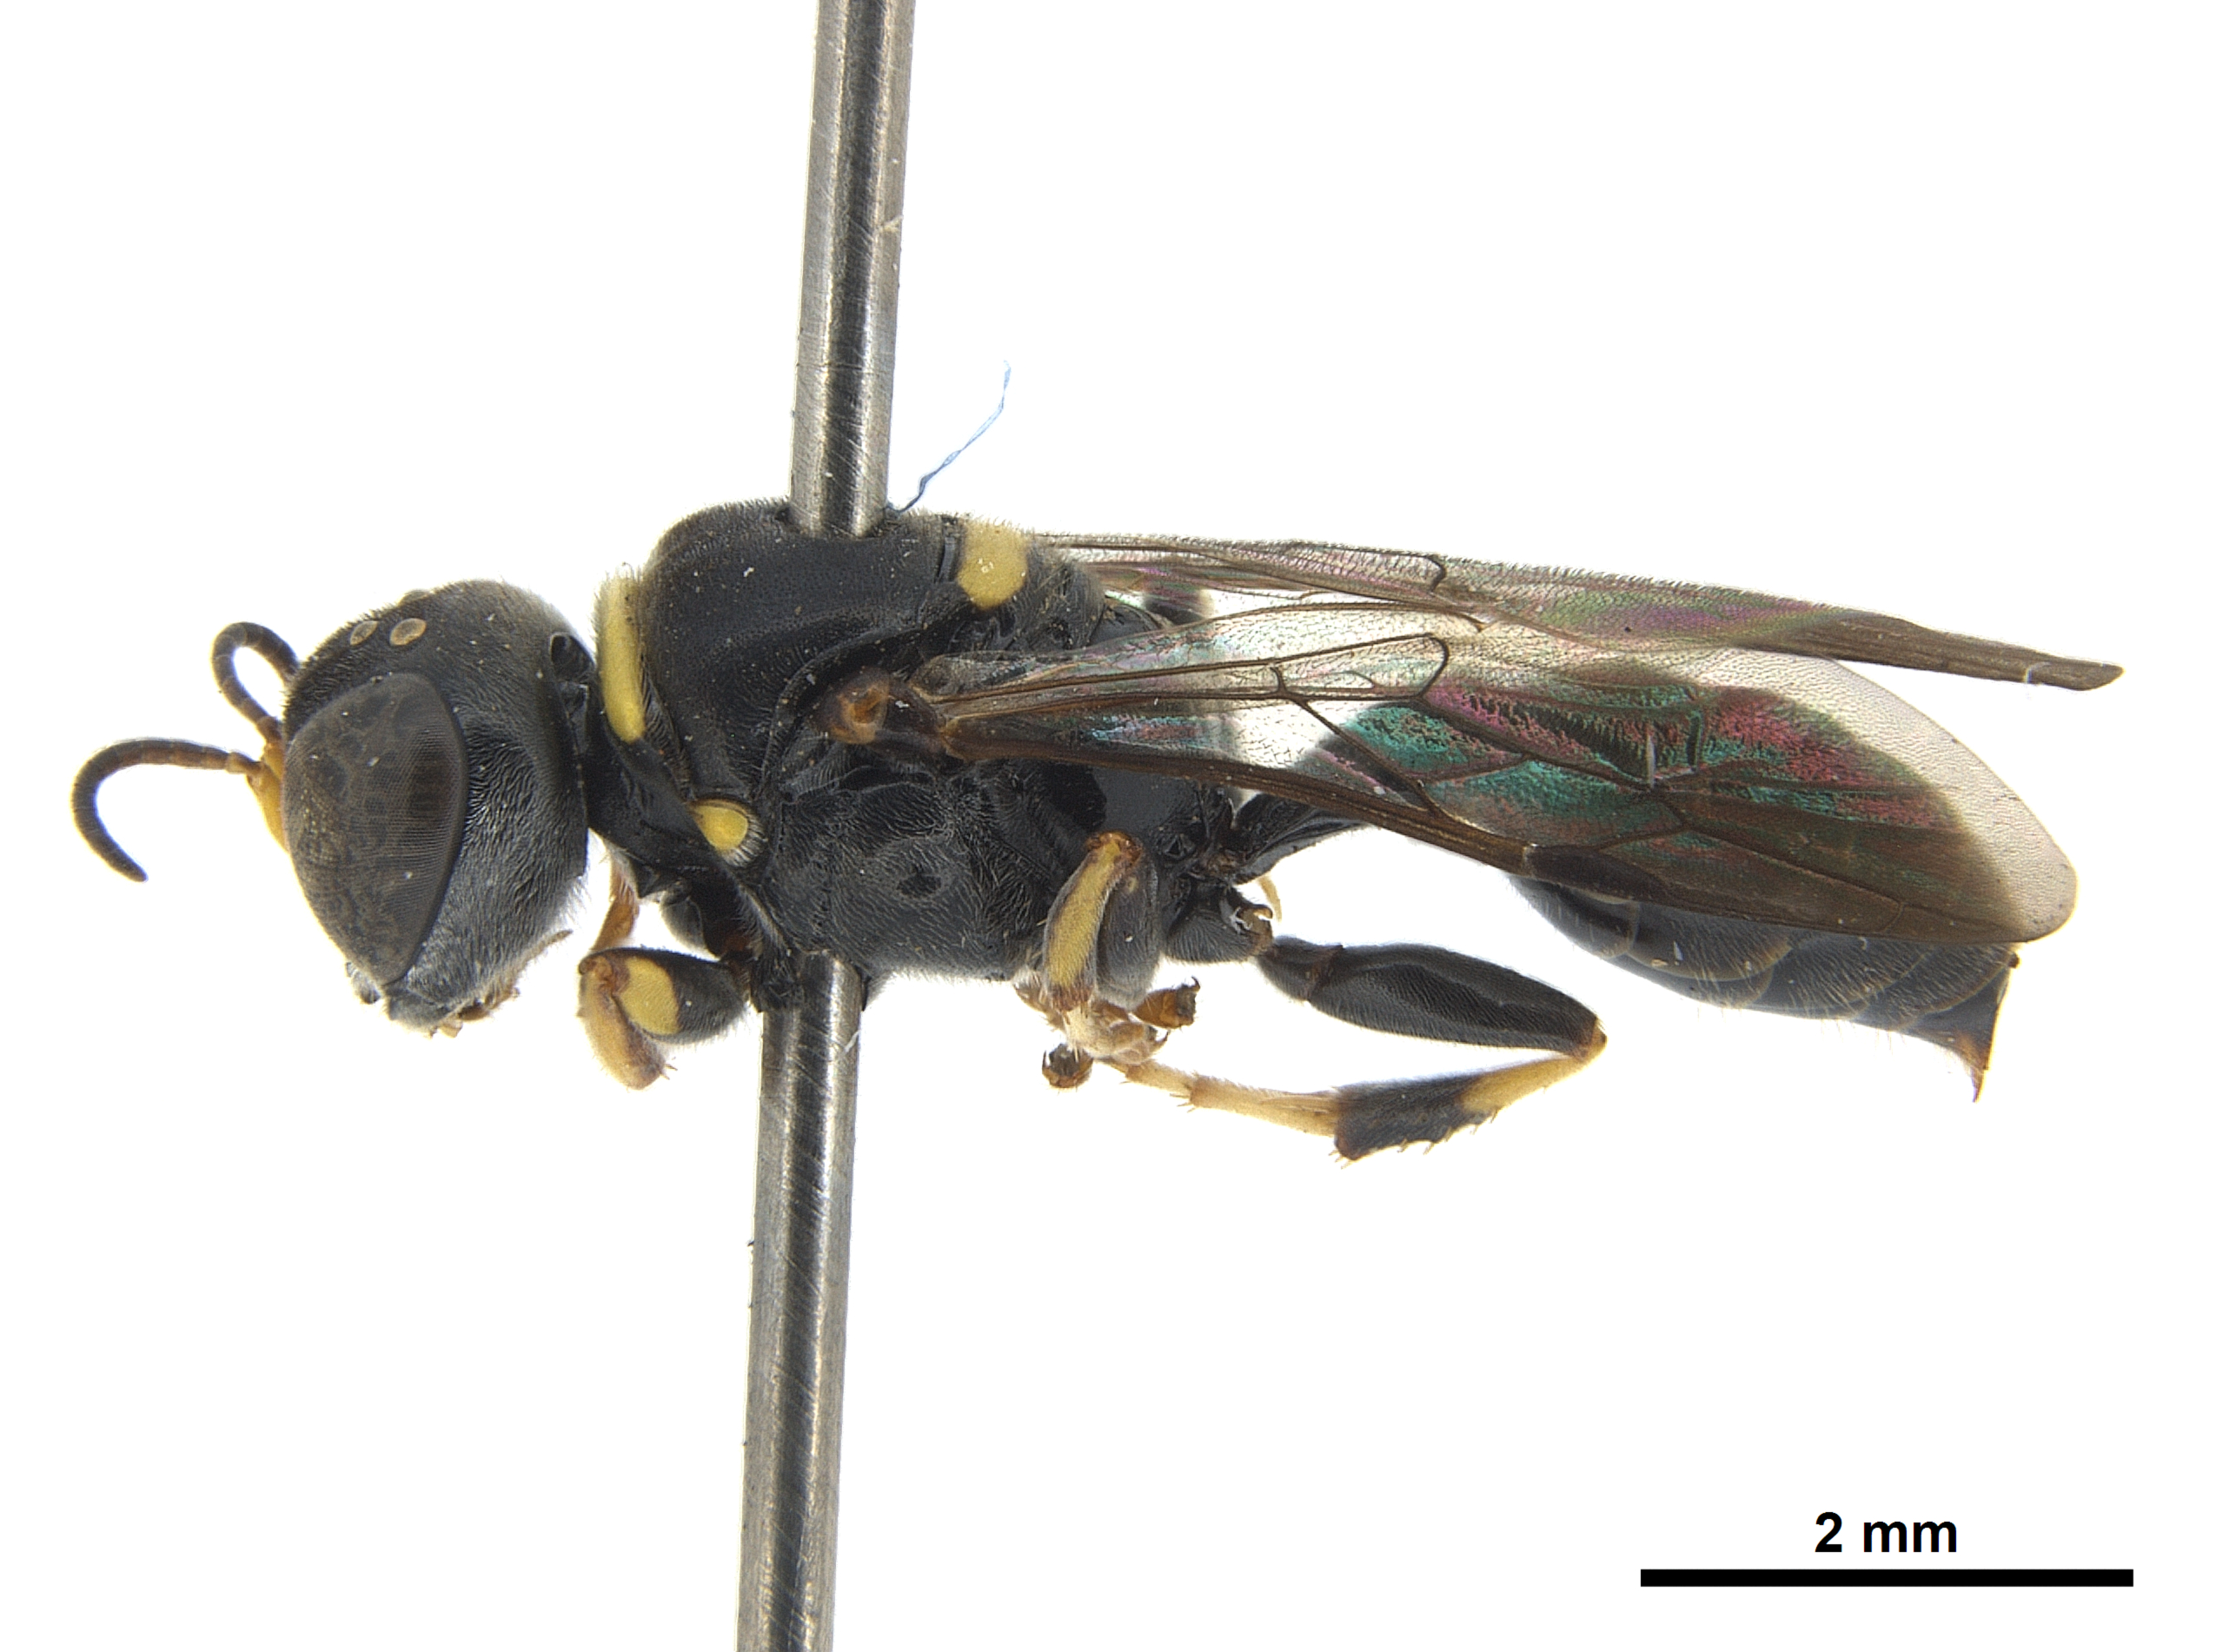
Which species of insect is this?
Piyuma prosopoides
